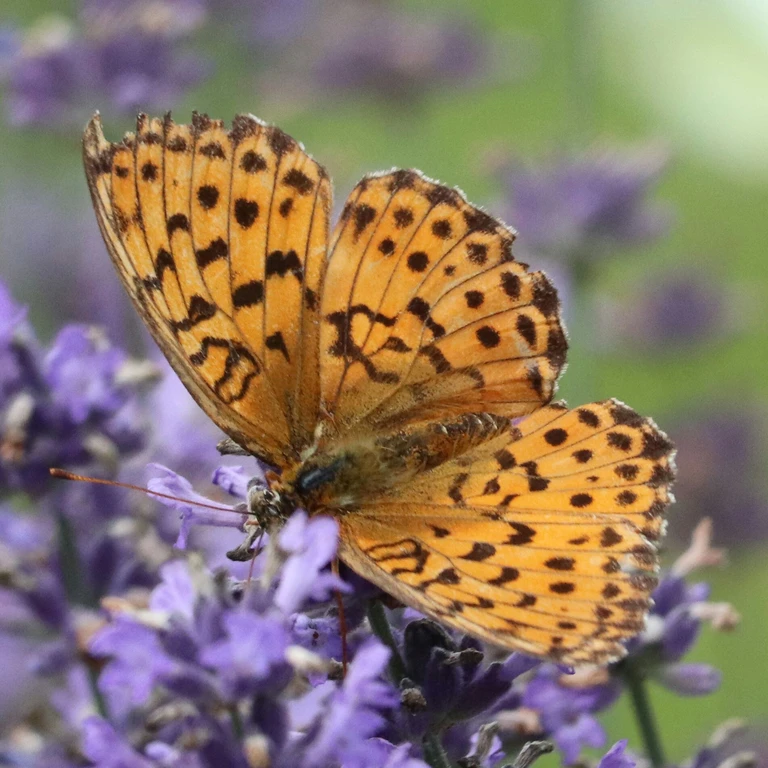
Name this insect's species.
Brenthis daphne
